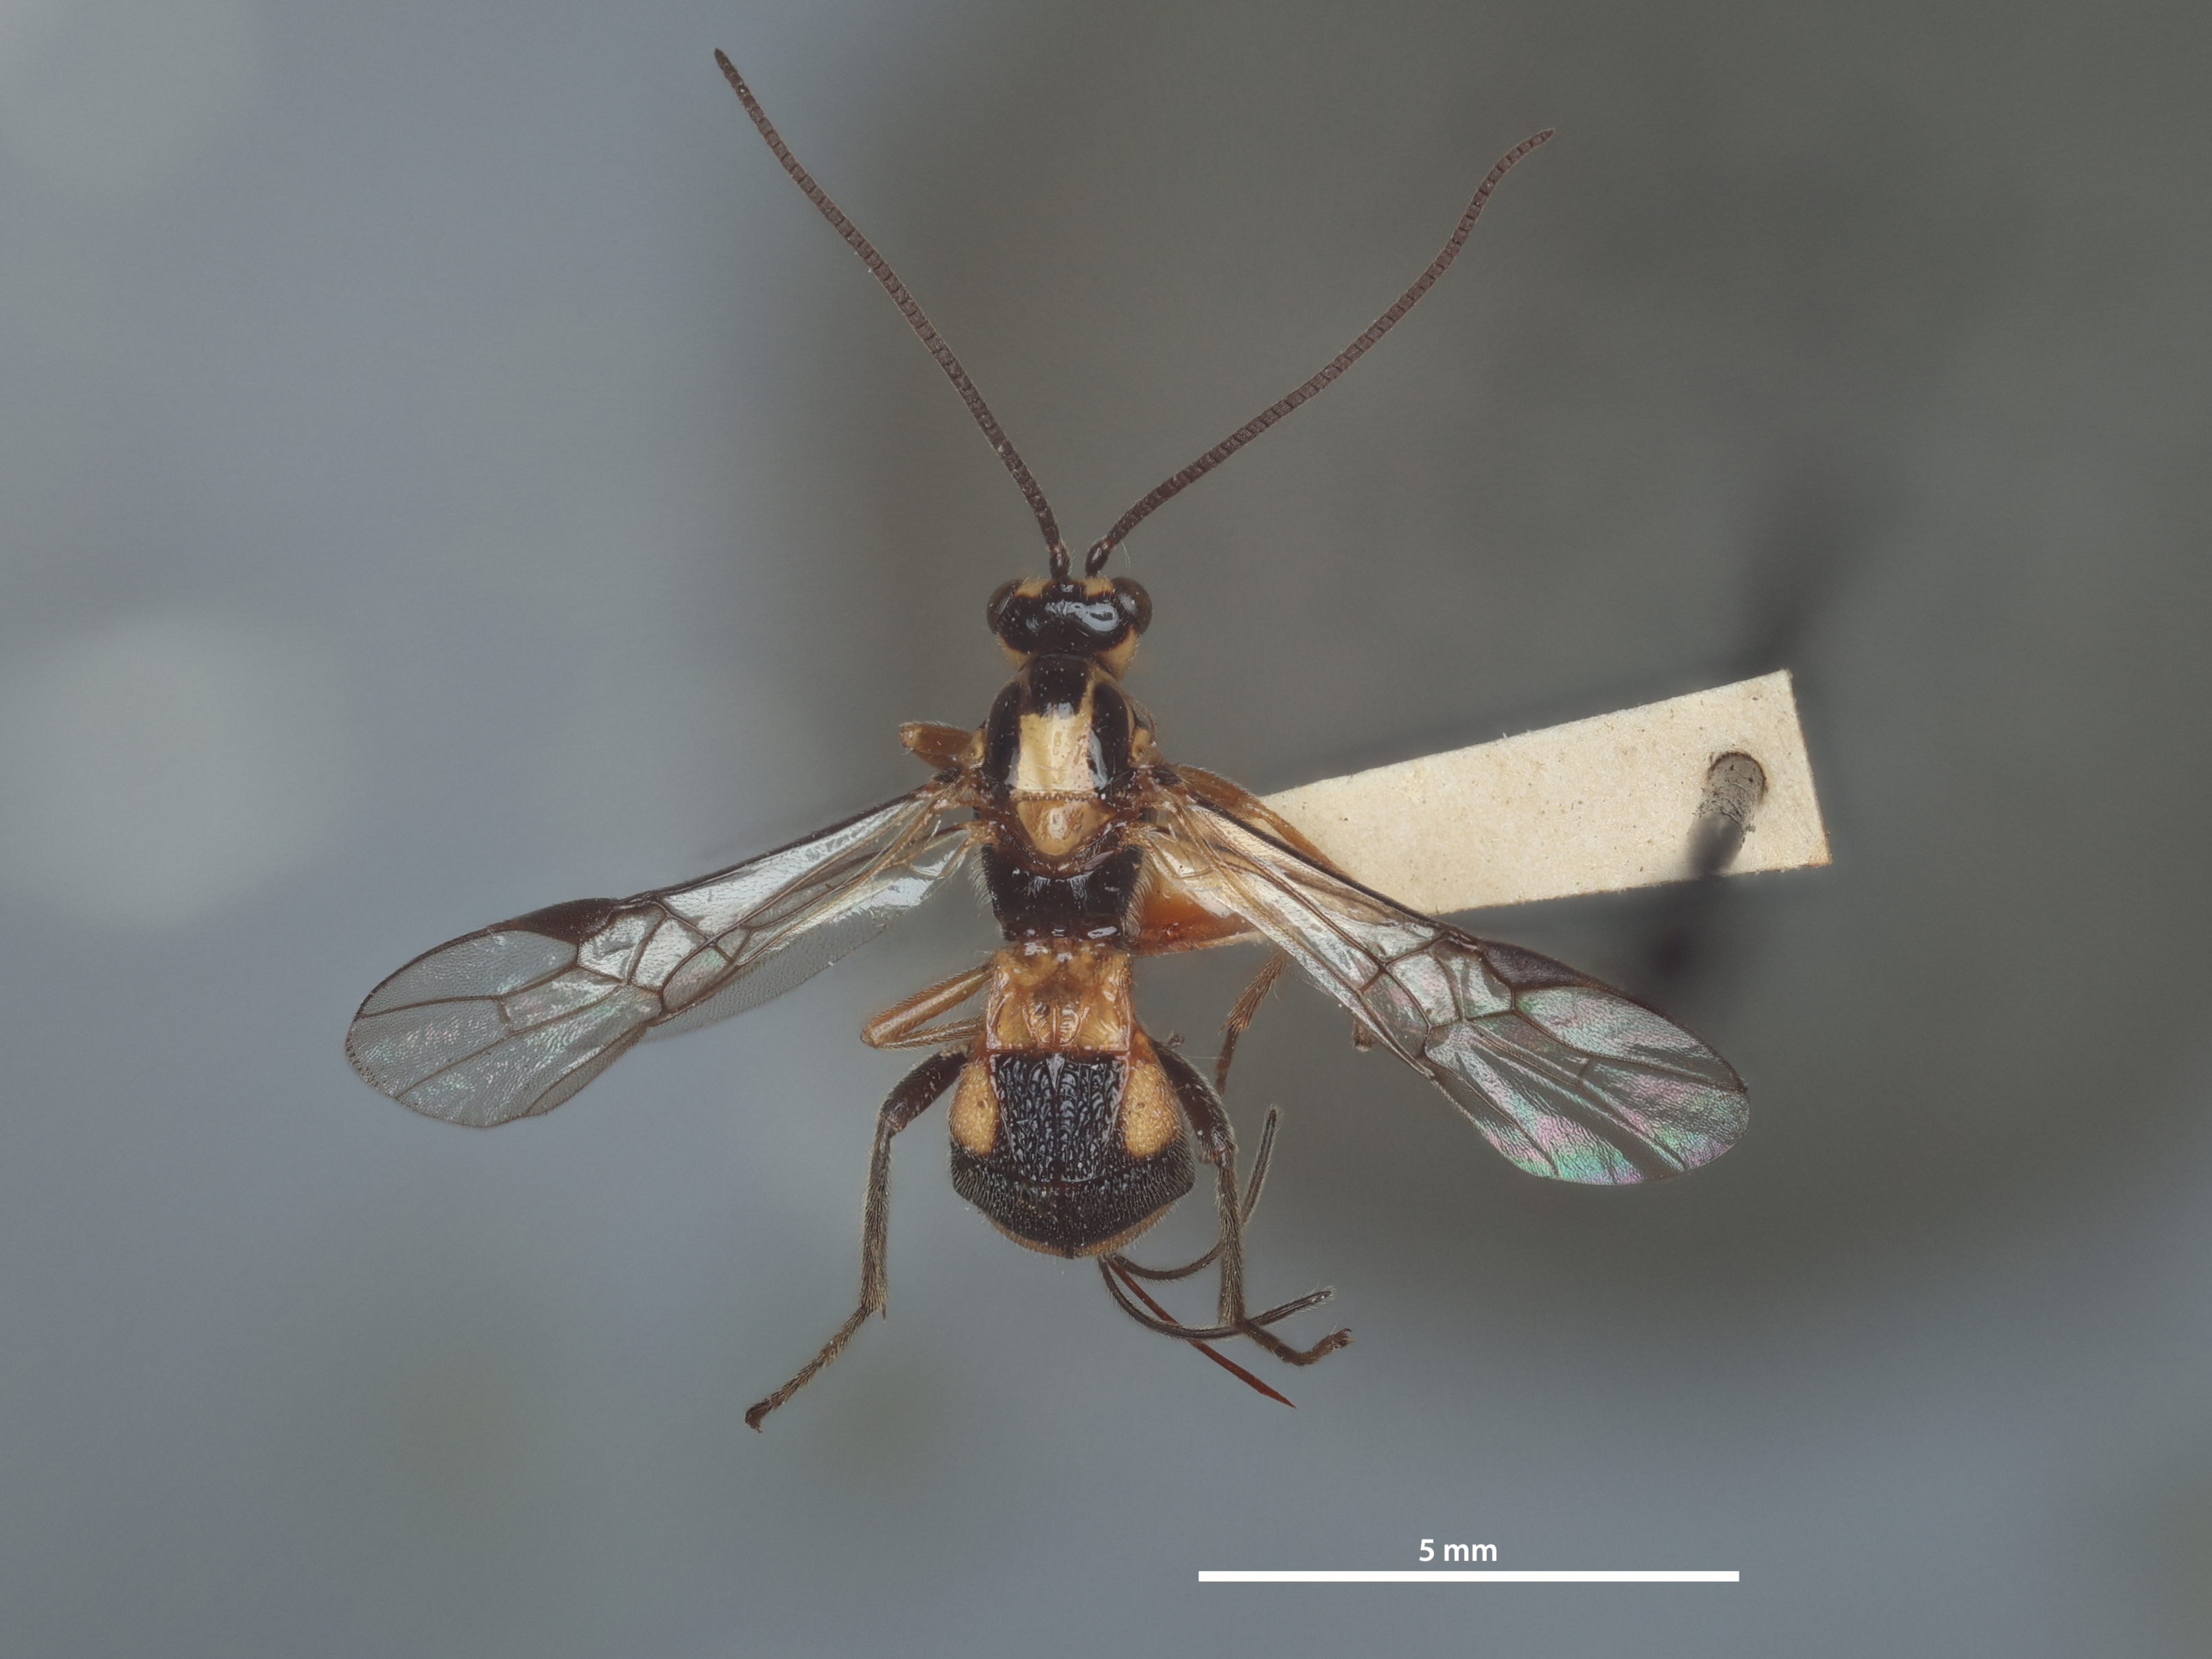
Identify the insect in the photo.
Bicarinibracon lepidus
